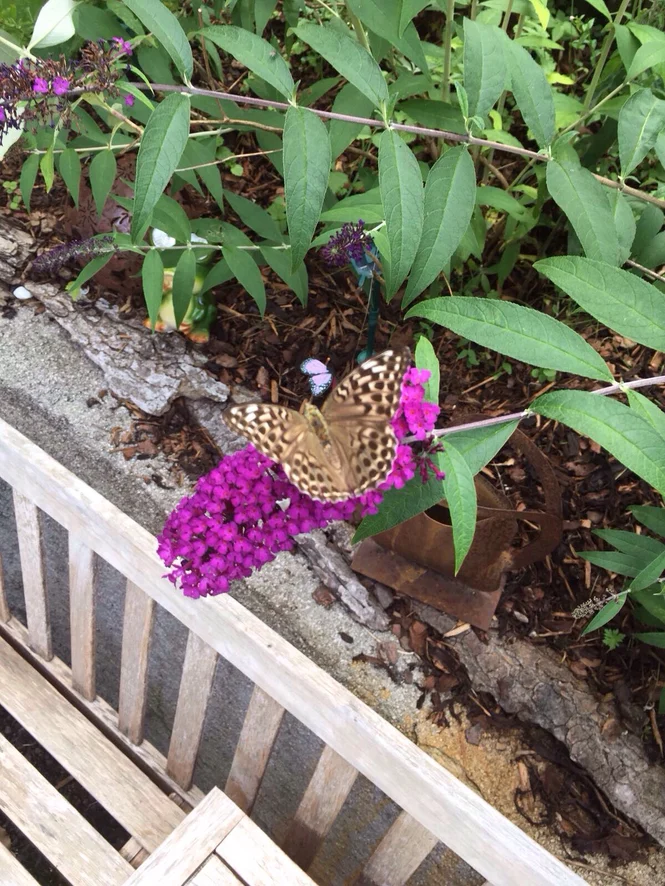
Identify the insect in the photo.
Argynnis paphia
